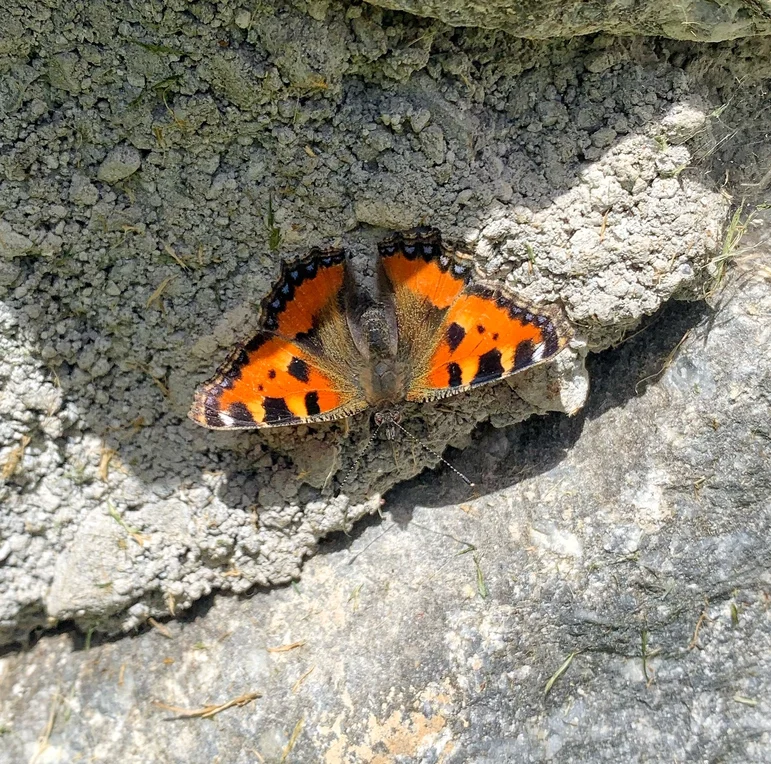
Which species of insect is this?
Aglais urticae
